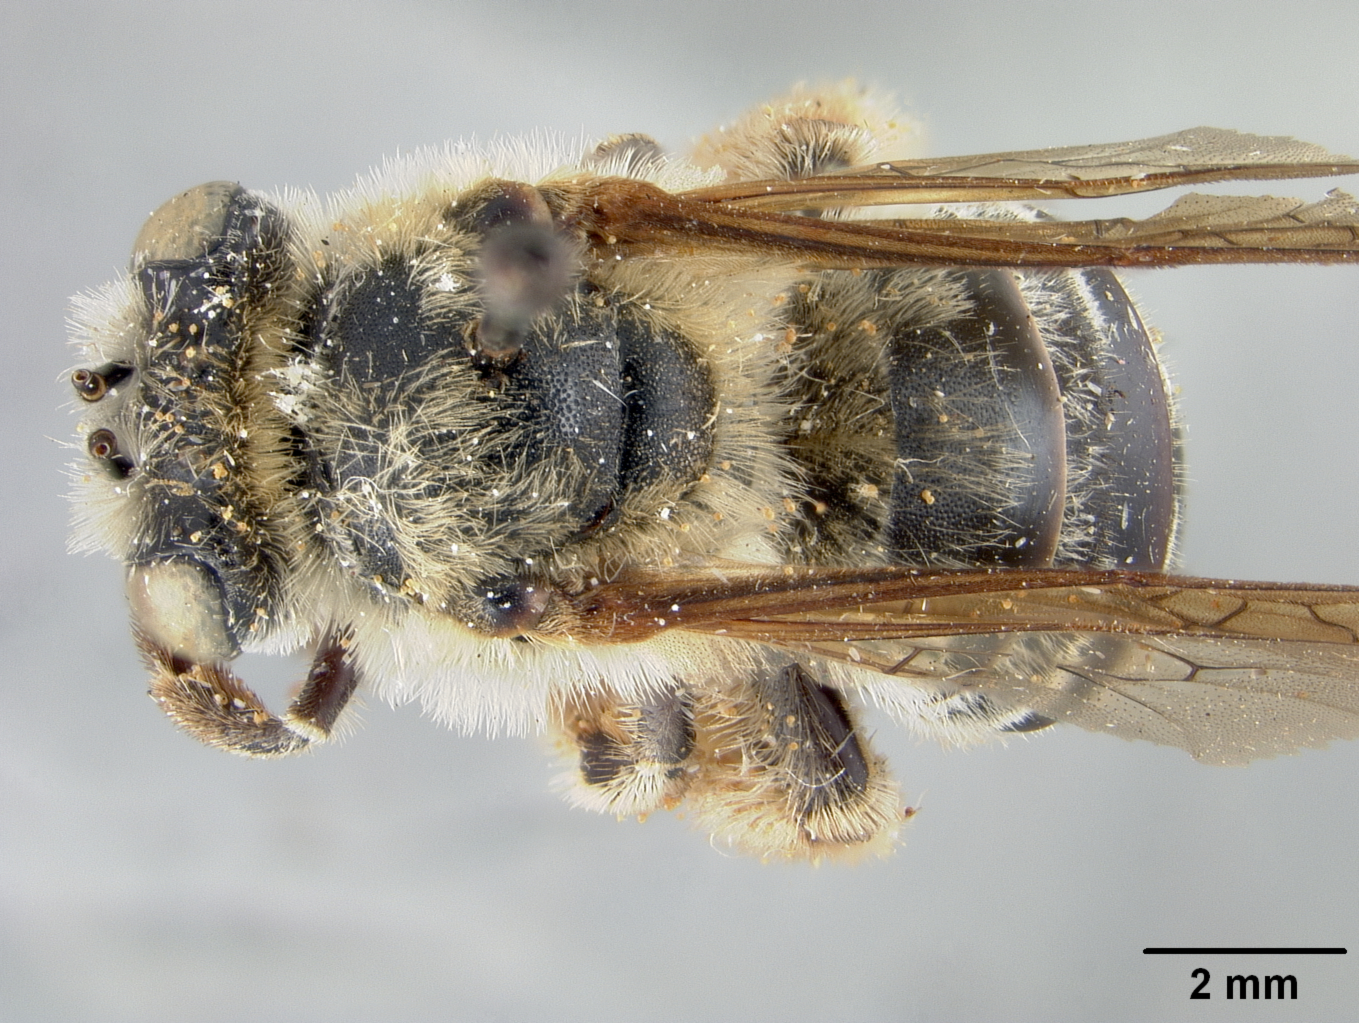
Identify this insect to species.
Melissodes thurberiae
